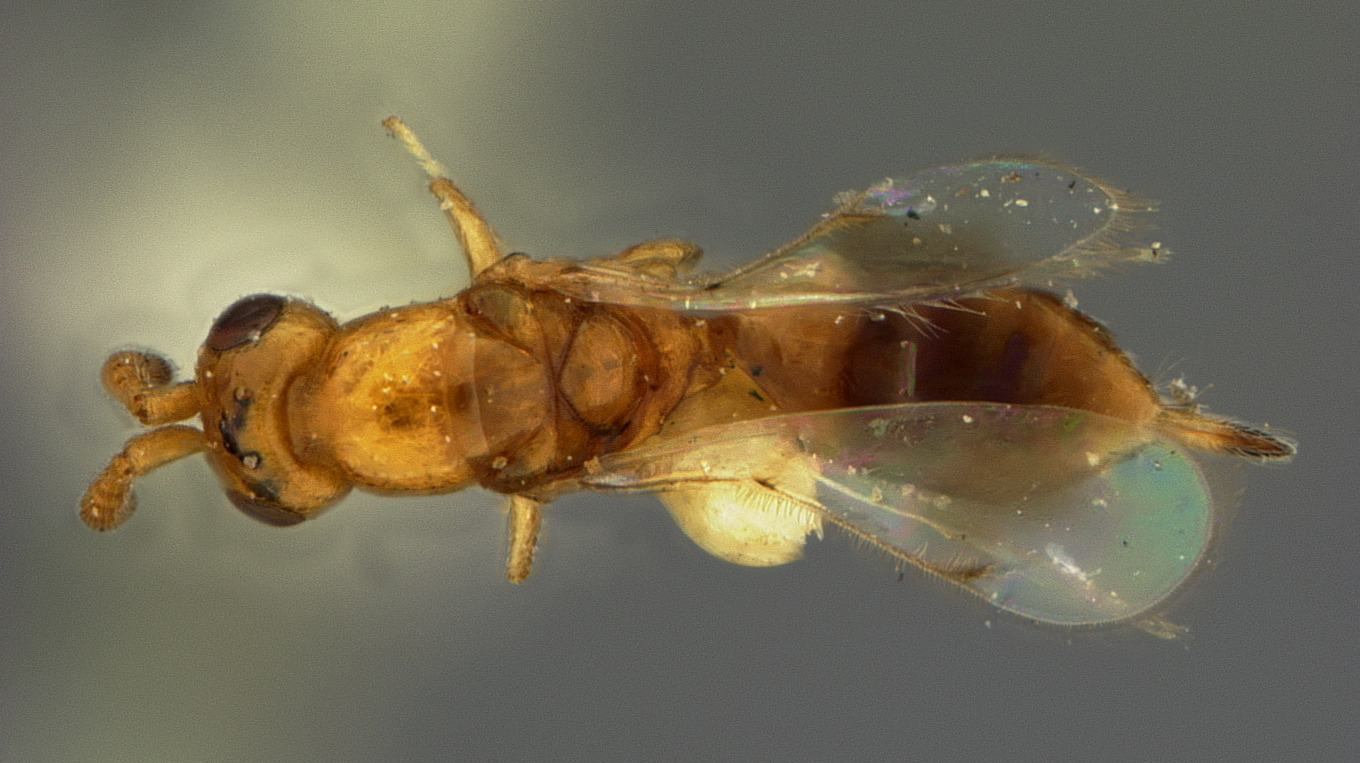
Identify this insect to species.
Cerocephala scolytivora
